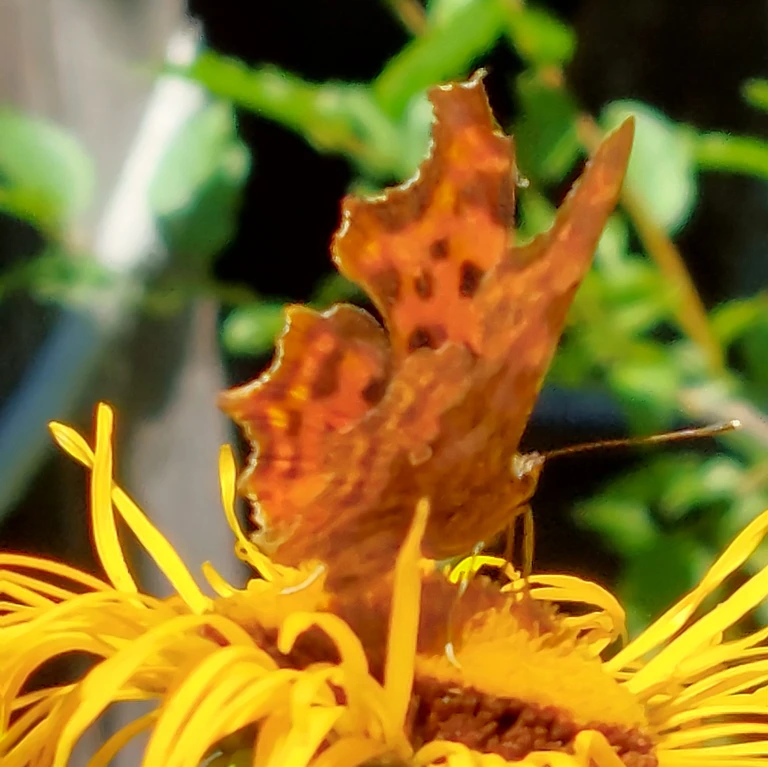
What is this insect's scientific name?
Polygonia c-album
